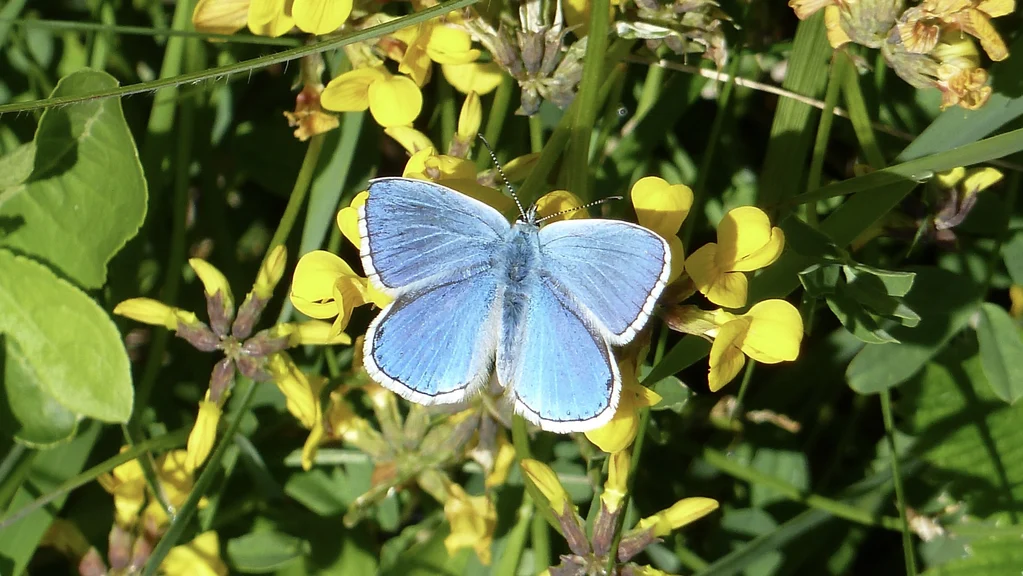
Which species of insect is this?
Lysandra bellargus
